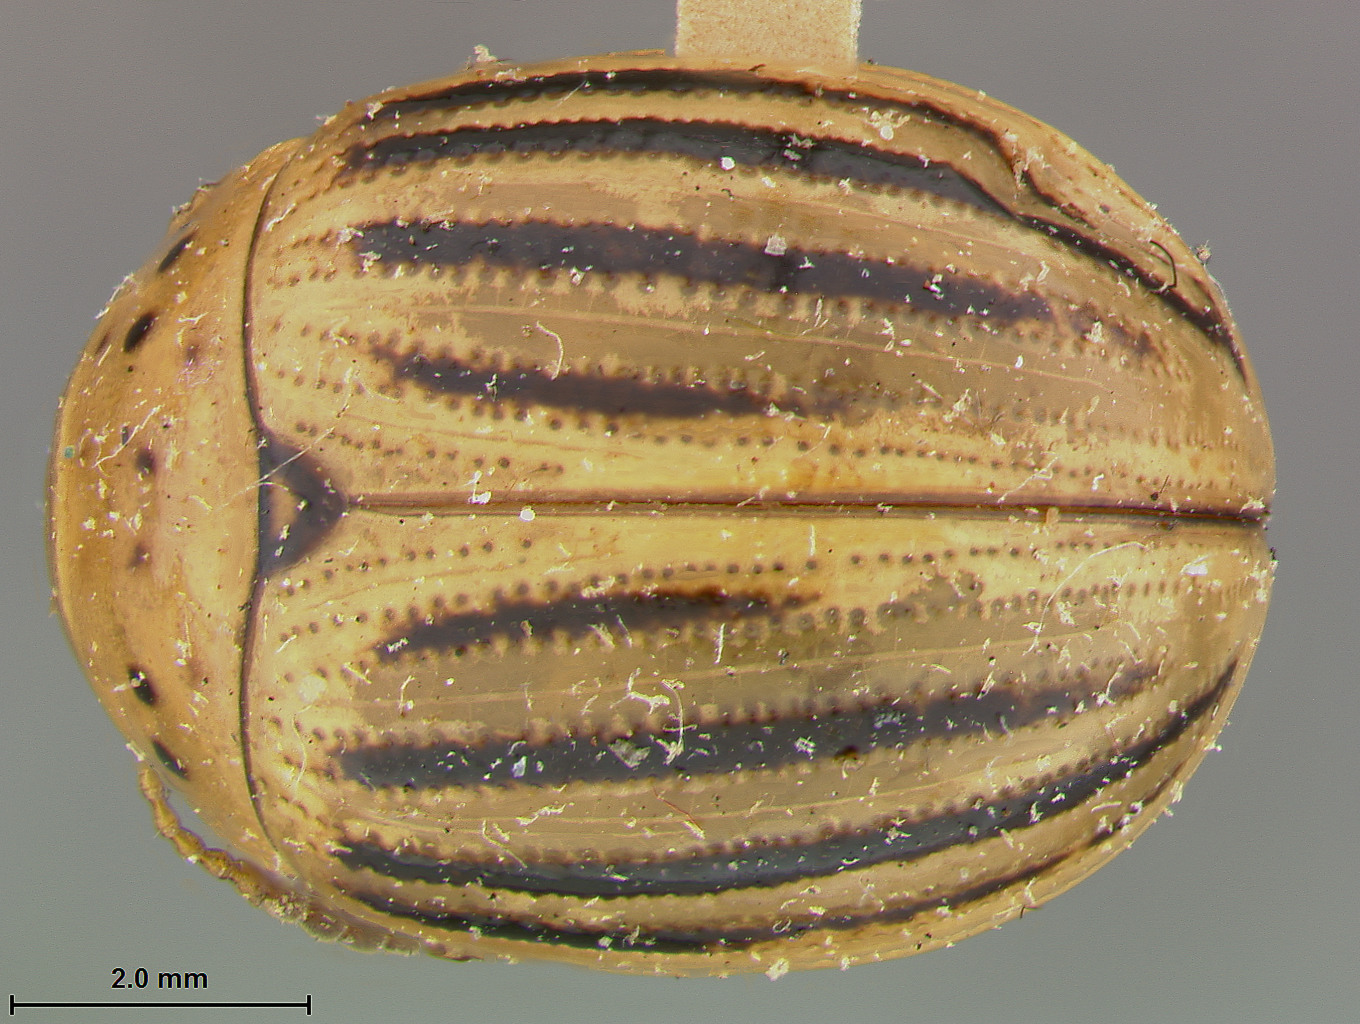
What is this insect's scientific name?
Septinotarsa decalineata (also Leptinotarsa decalineata)
